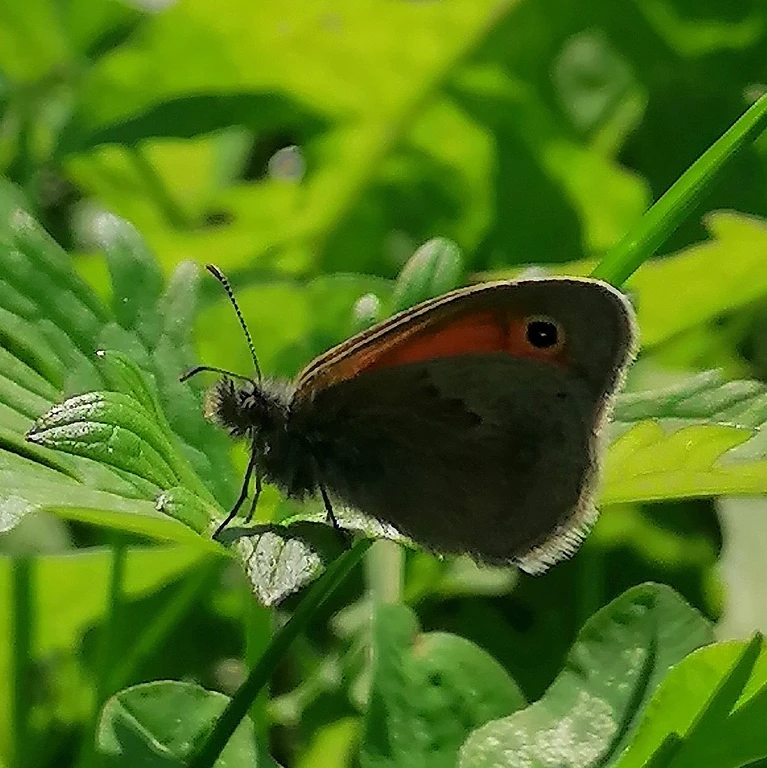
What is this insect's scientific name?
Coenonympha pamphilus
